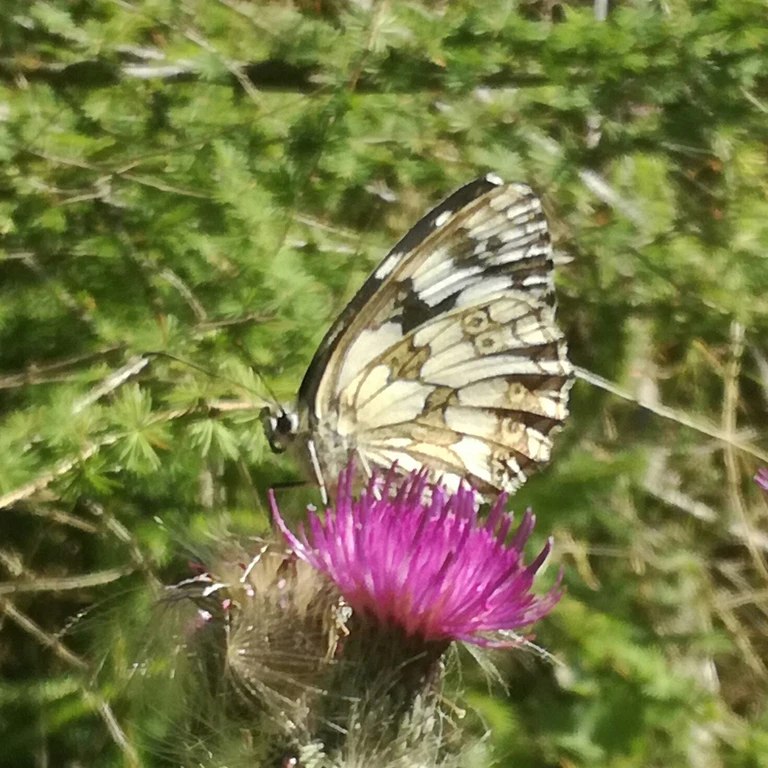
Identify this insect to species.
Melanargia galathea
